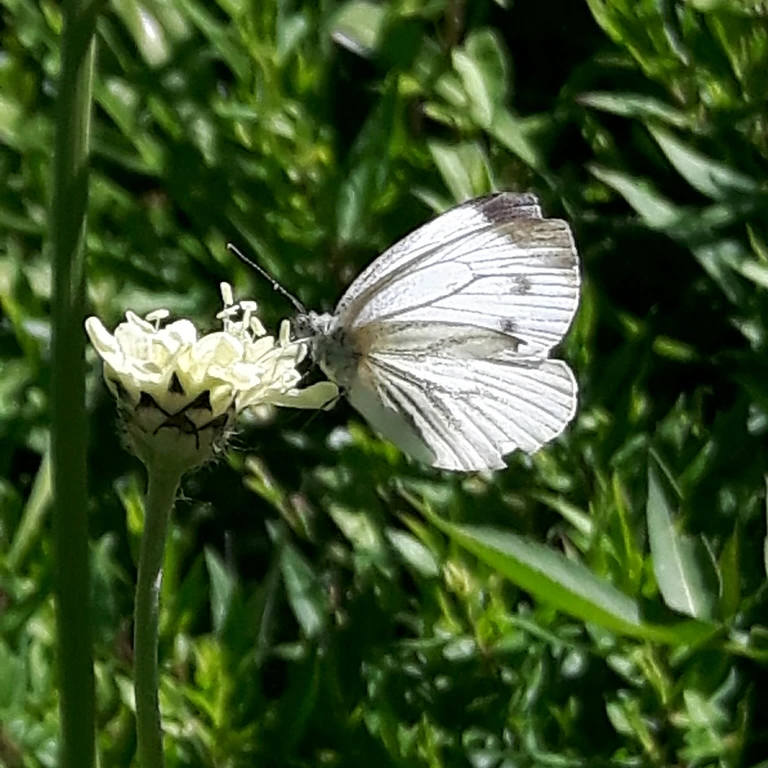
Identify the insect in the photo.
Pieris napi
